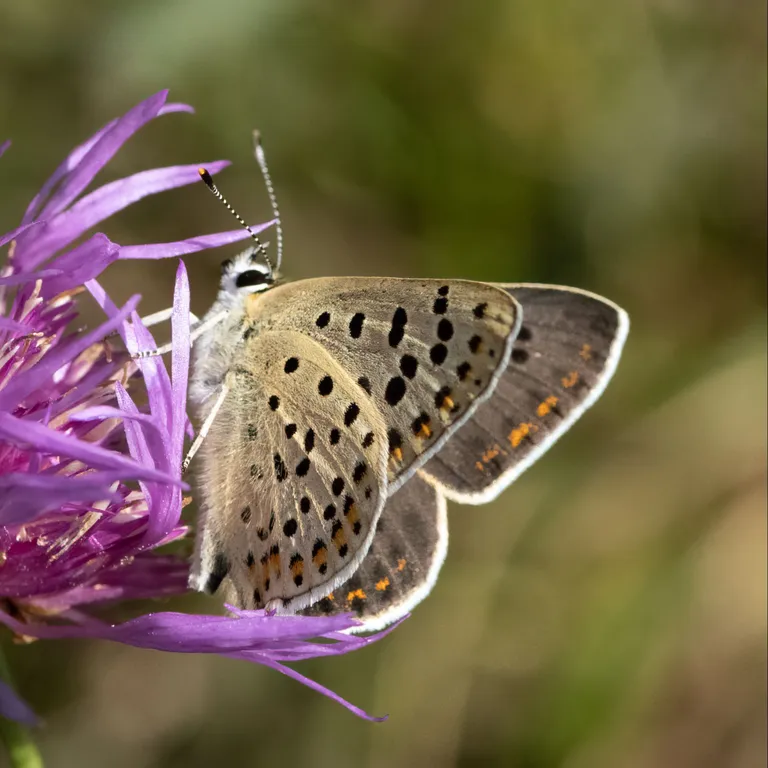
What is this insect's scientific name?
Lycaena tityrus (also Loweia tityrus)
